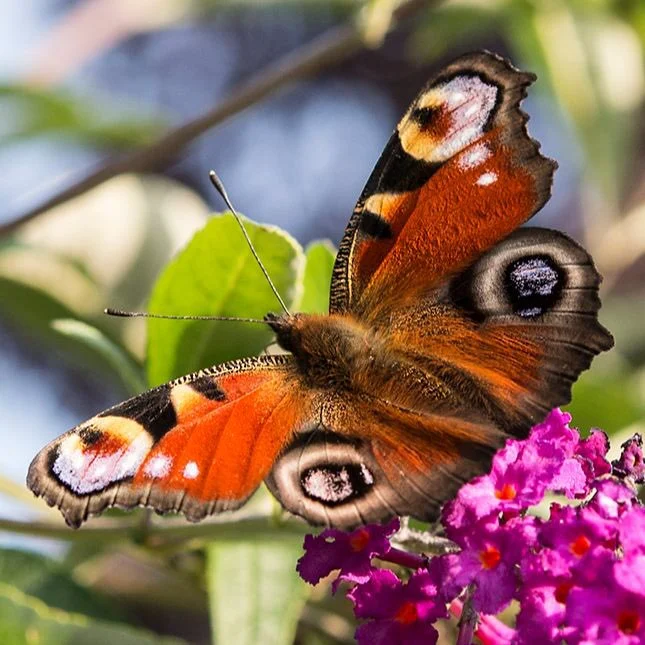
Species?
Aglais io
